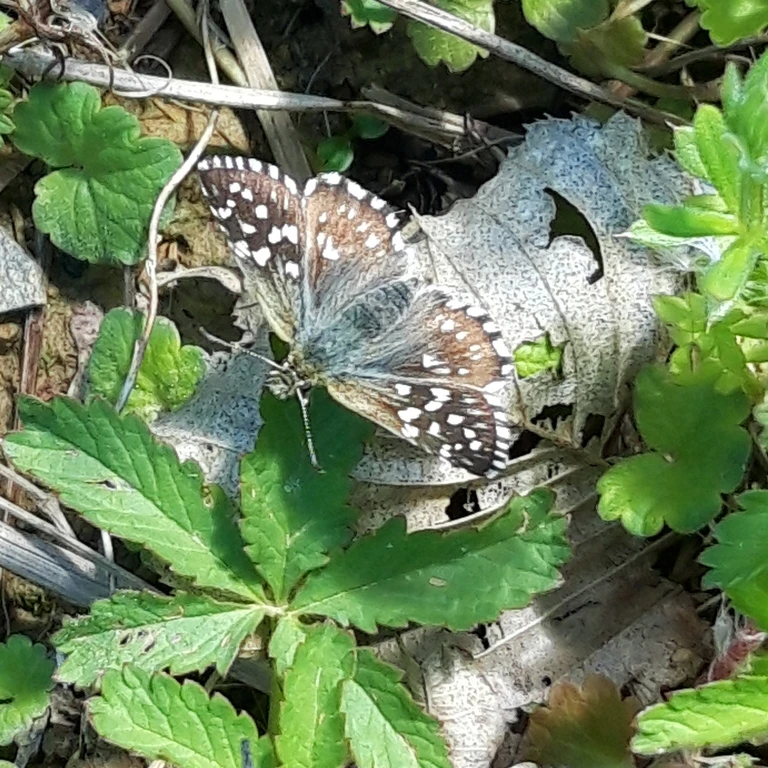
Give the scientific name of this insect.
Pyrgus malvae
